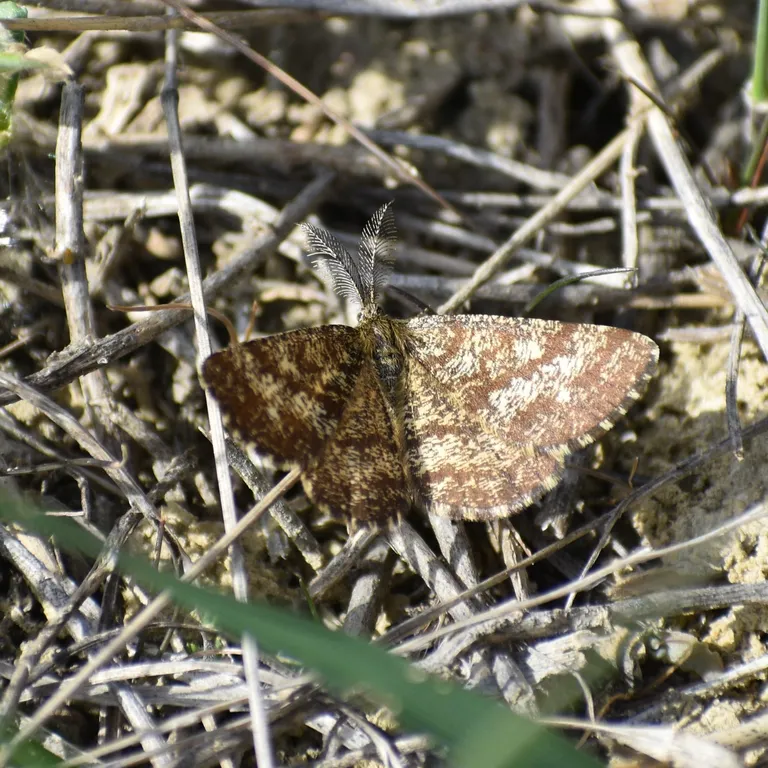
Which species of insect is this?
Ematurga atomaria
